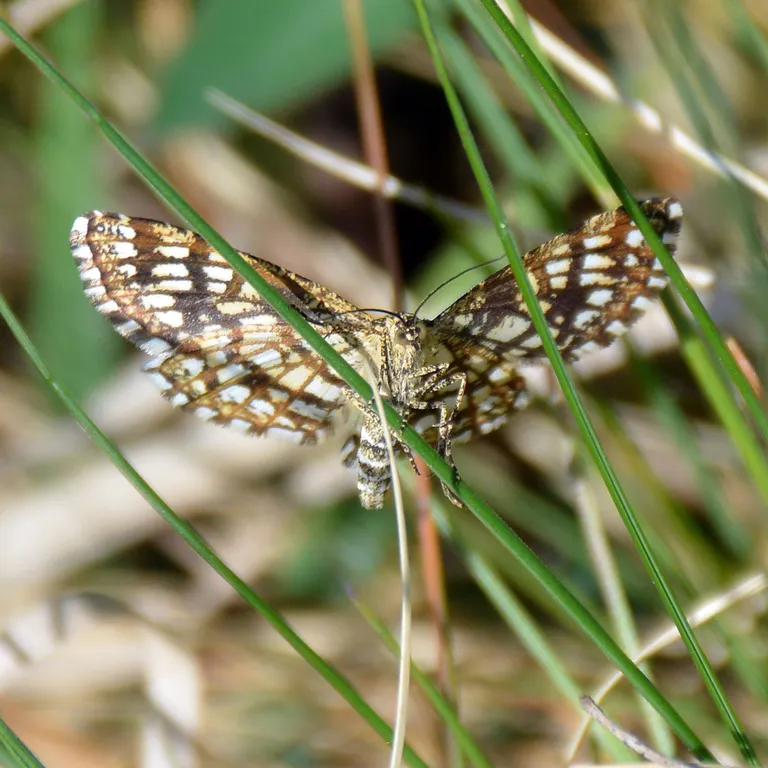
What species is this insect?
Chiasmia clathrata
